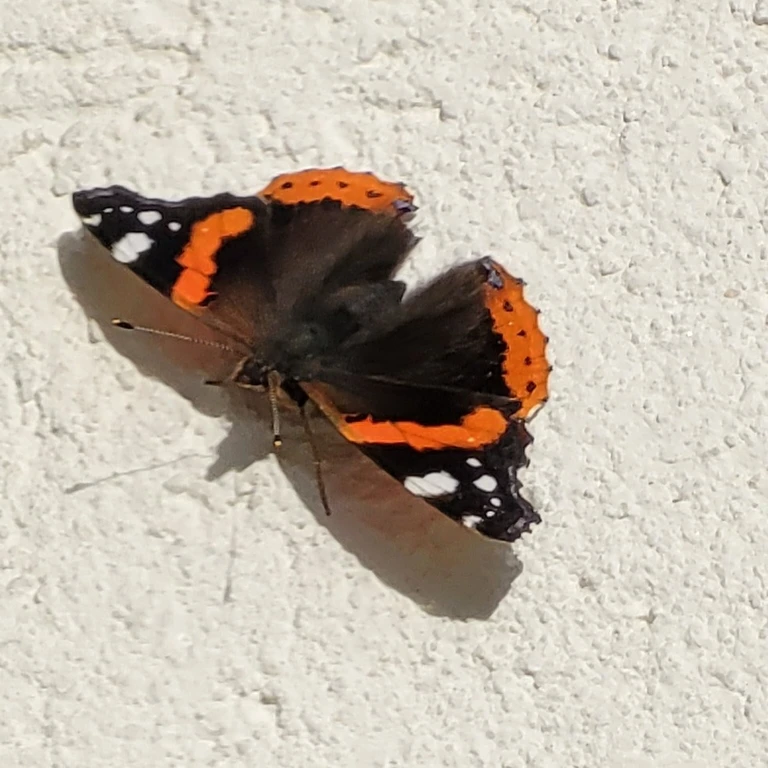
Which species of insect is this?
Vanessa atalanta
